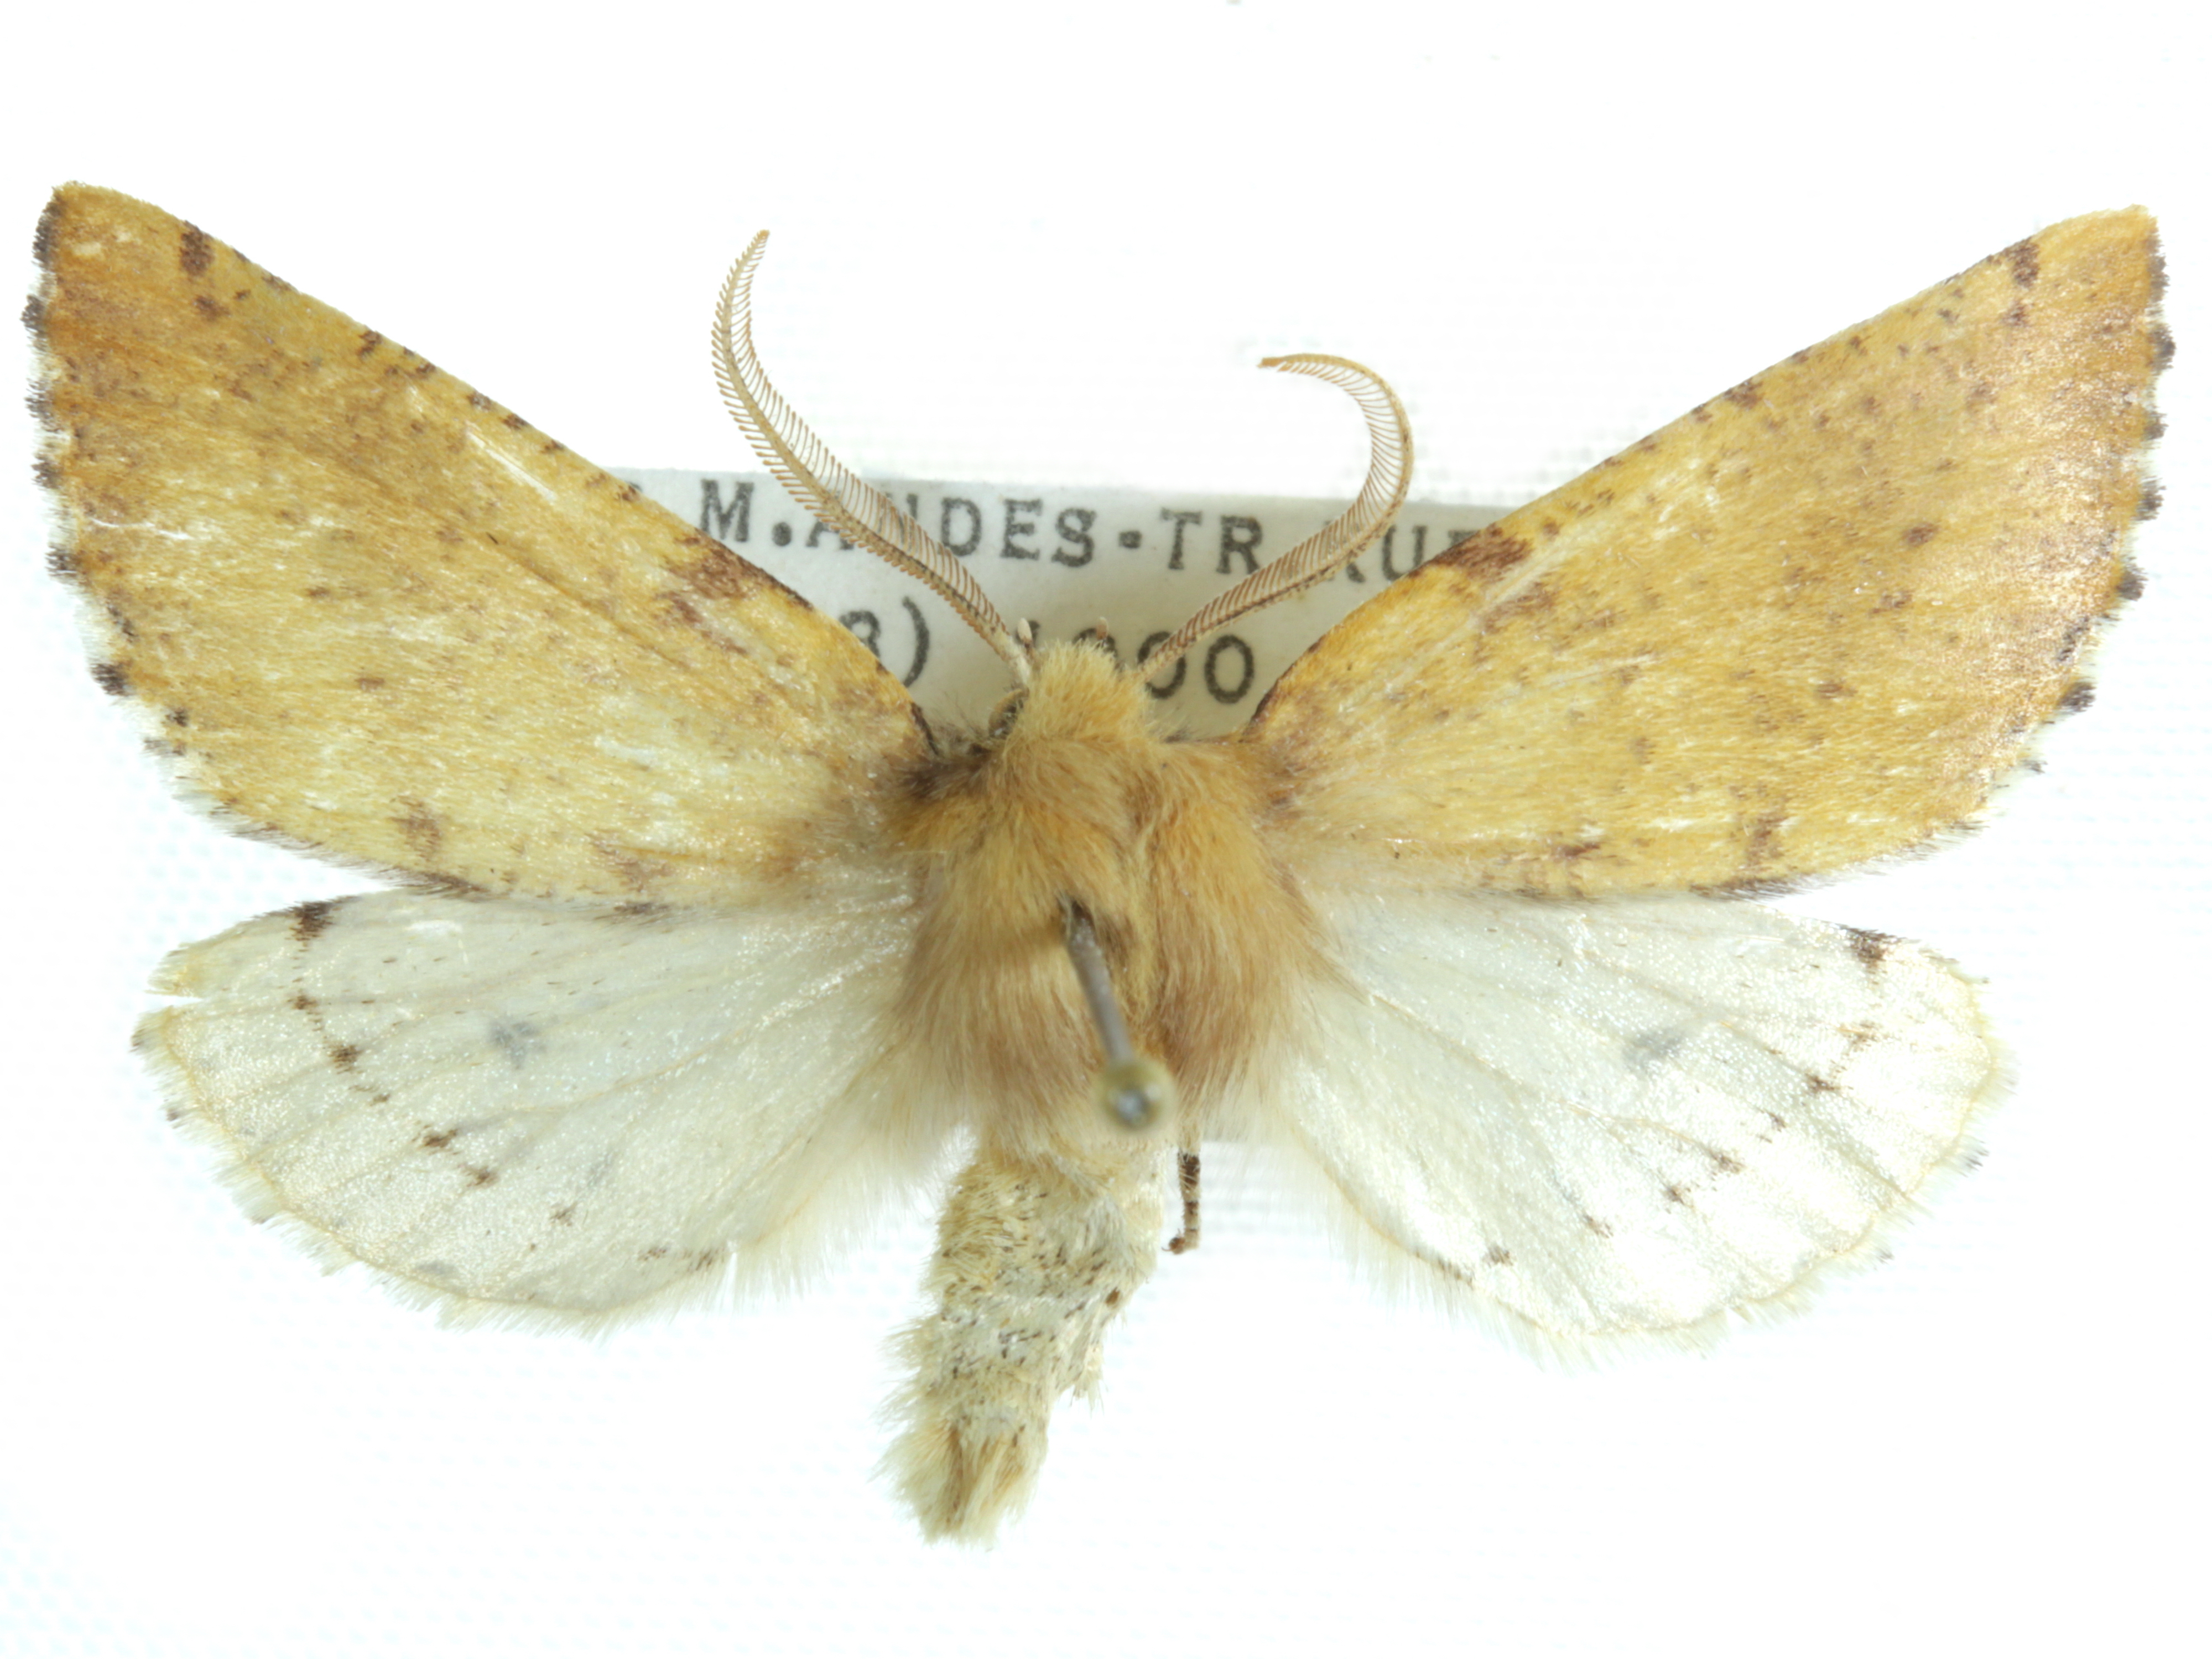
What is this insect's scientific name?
Arauco schajovskoyi
